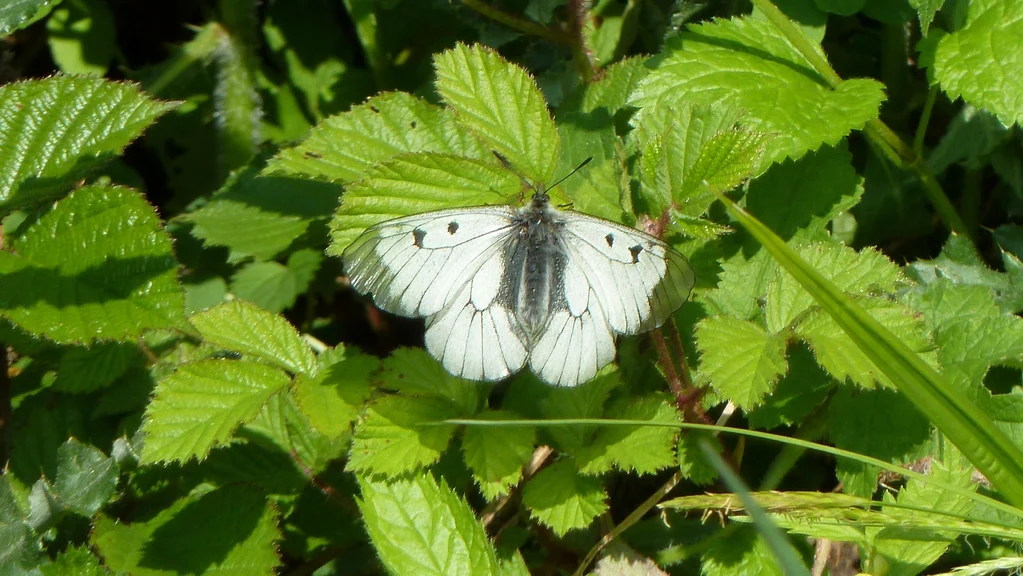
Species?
Parnassius mnemosyne
